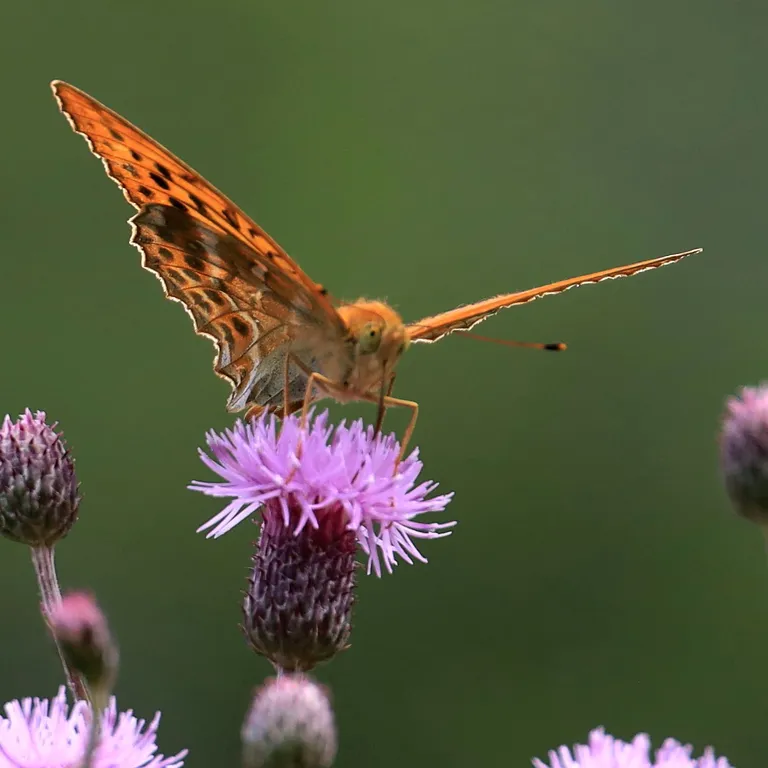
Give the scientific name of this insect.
Argynnis paphia
